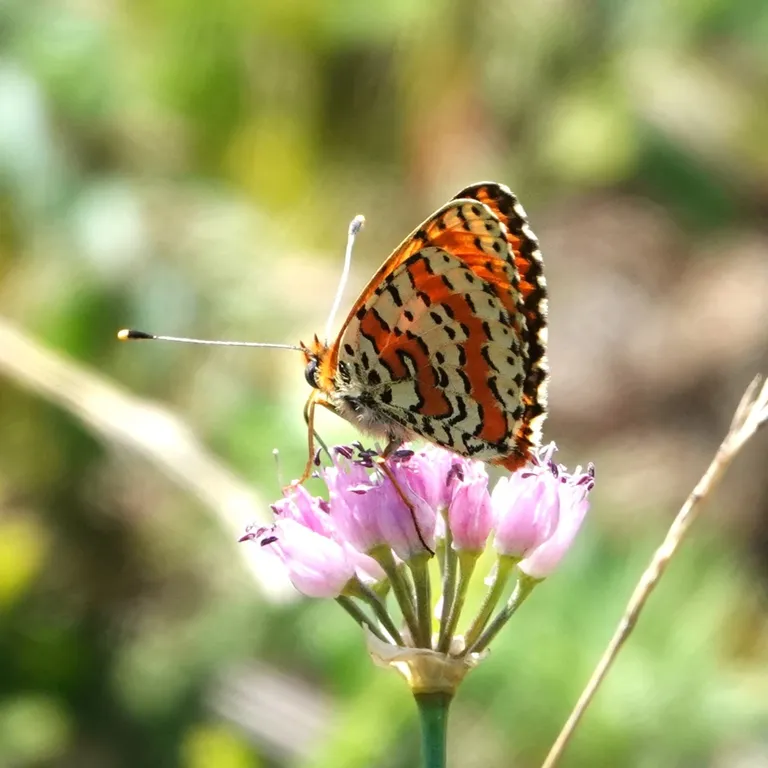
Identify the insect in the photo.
Melitaea didyma
